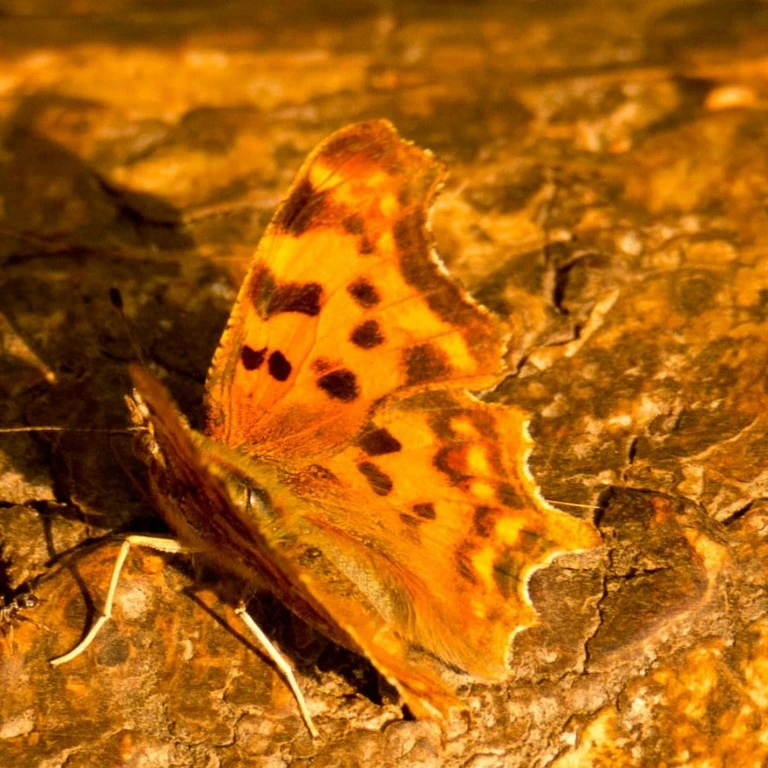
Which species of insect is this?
Polygonia c-album
